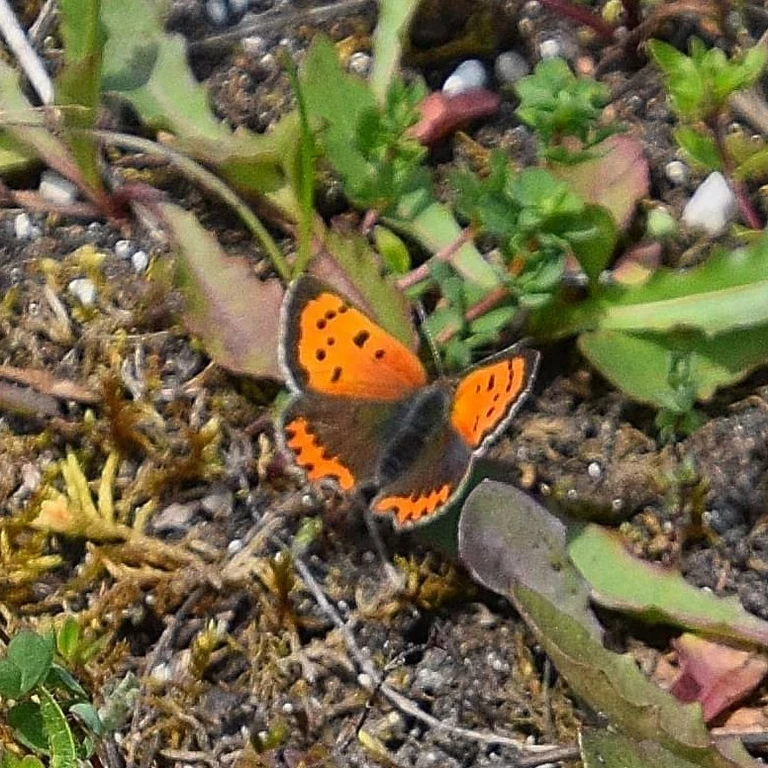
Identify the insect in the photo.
Lycaena phlaeas
